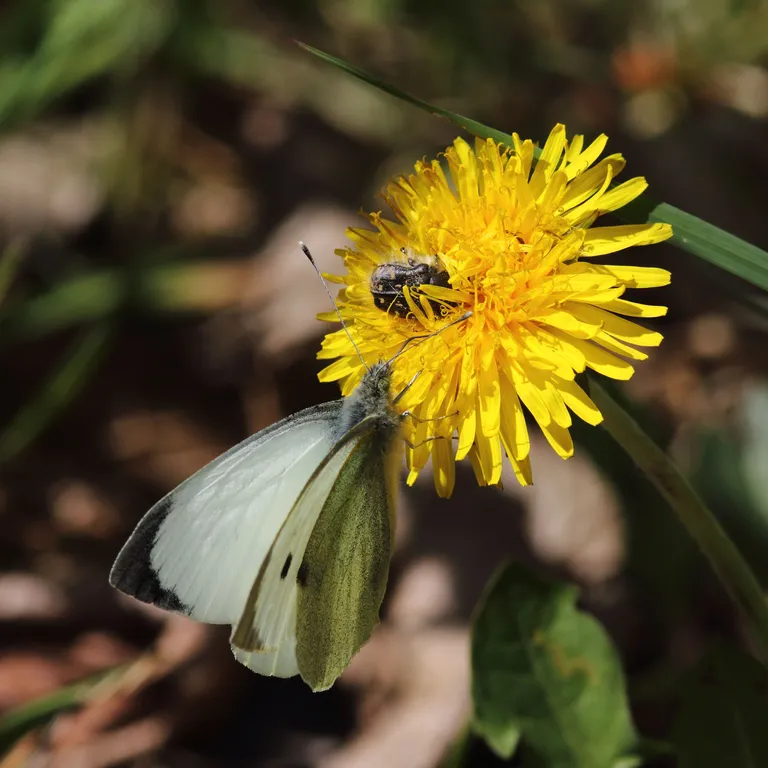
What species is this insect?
Pieris brassicae
